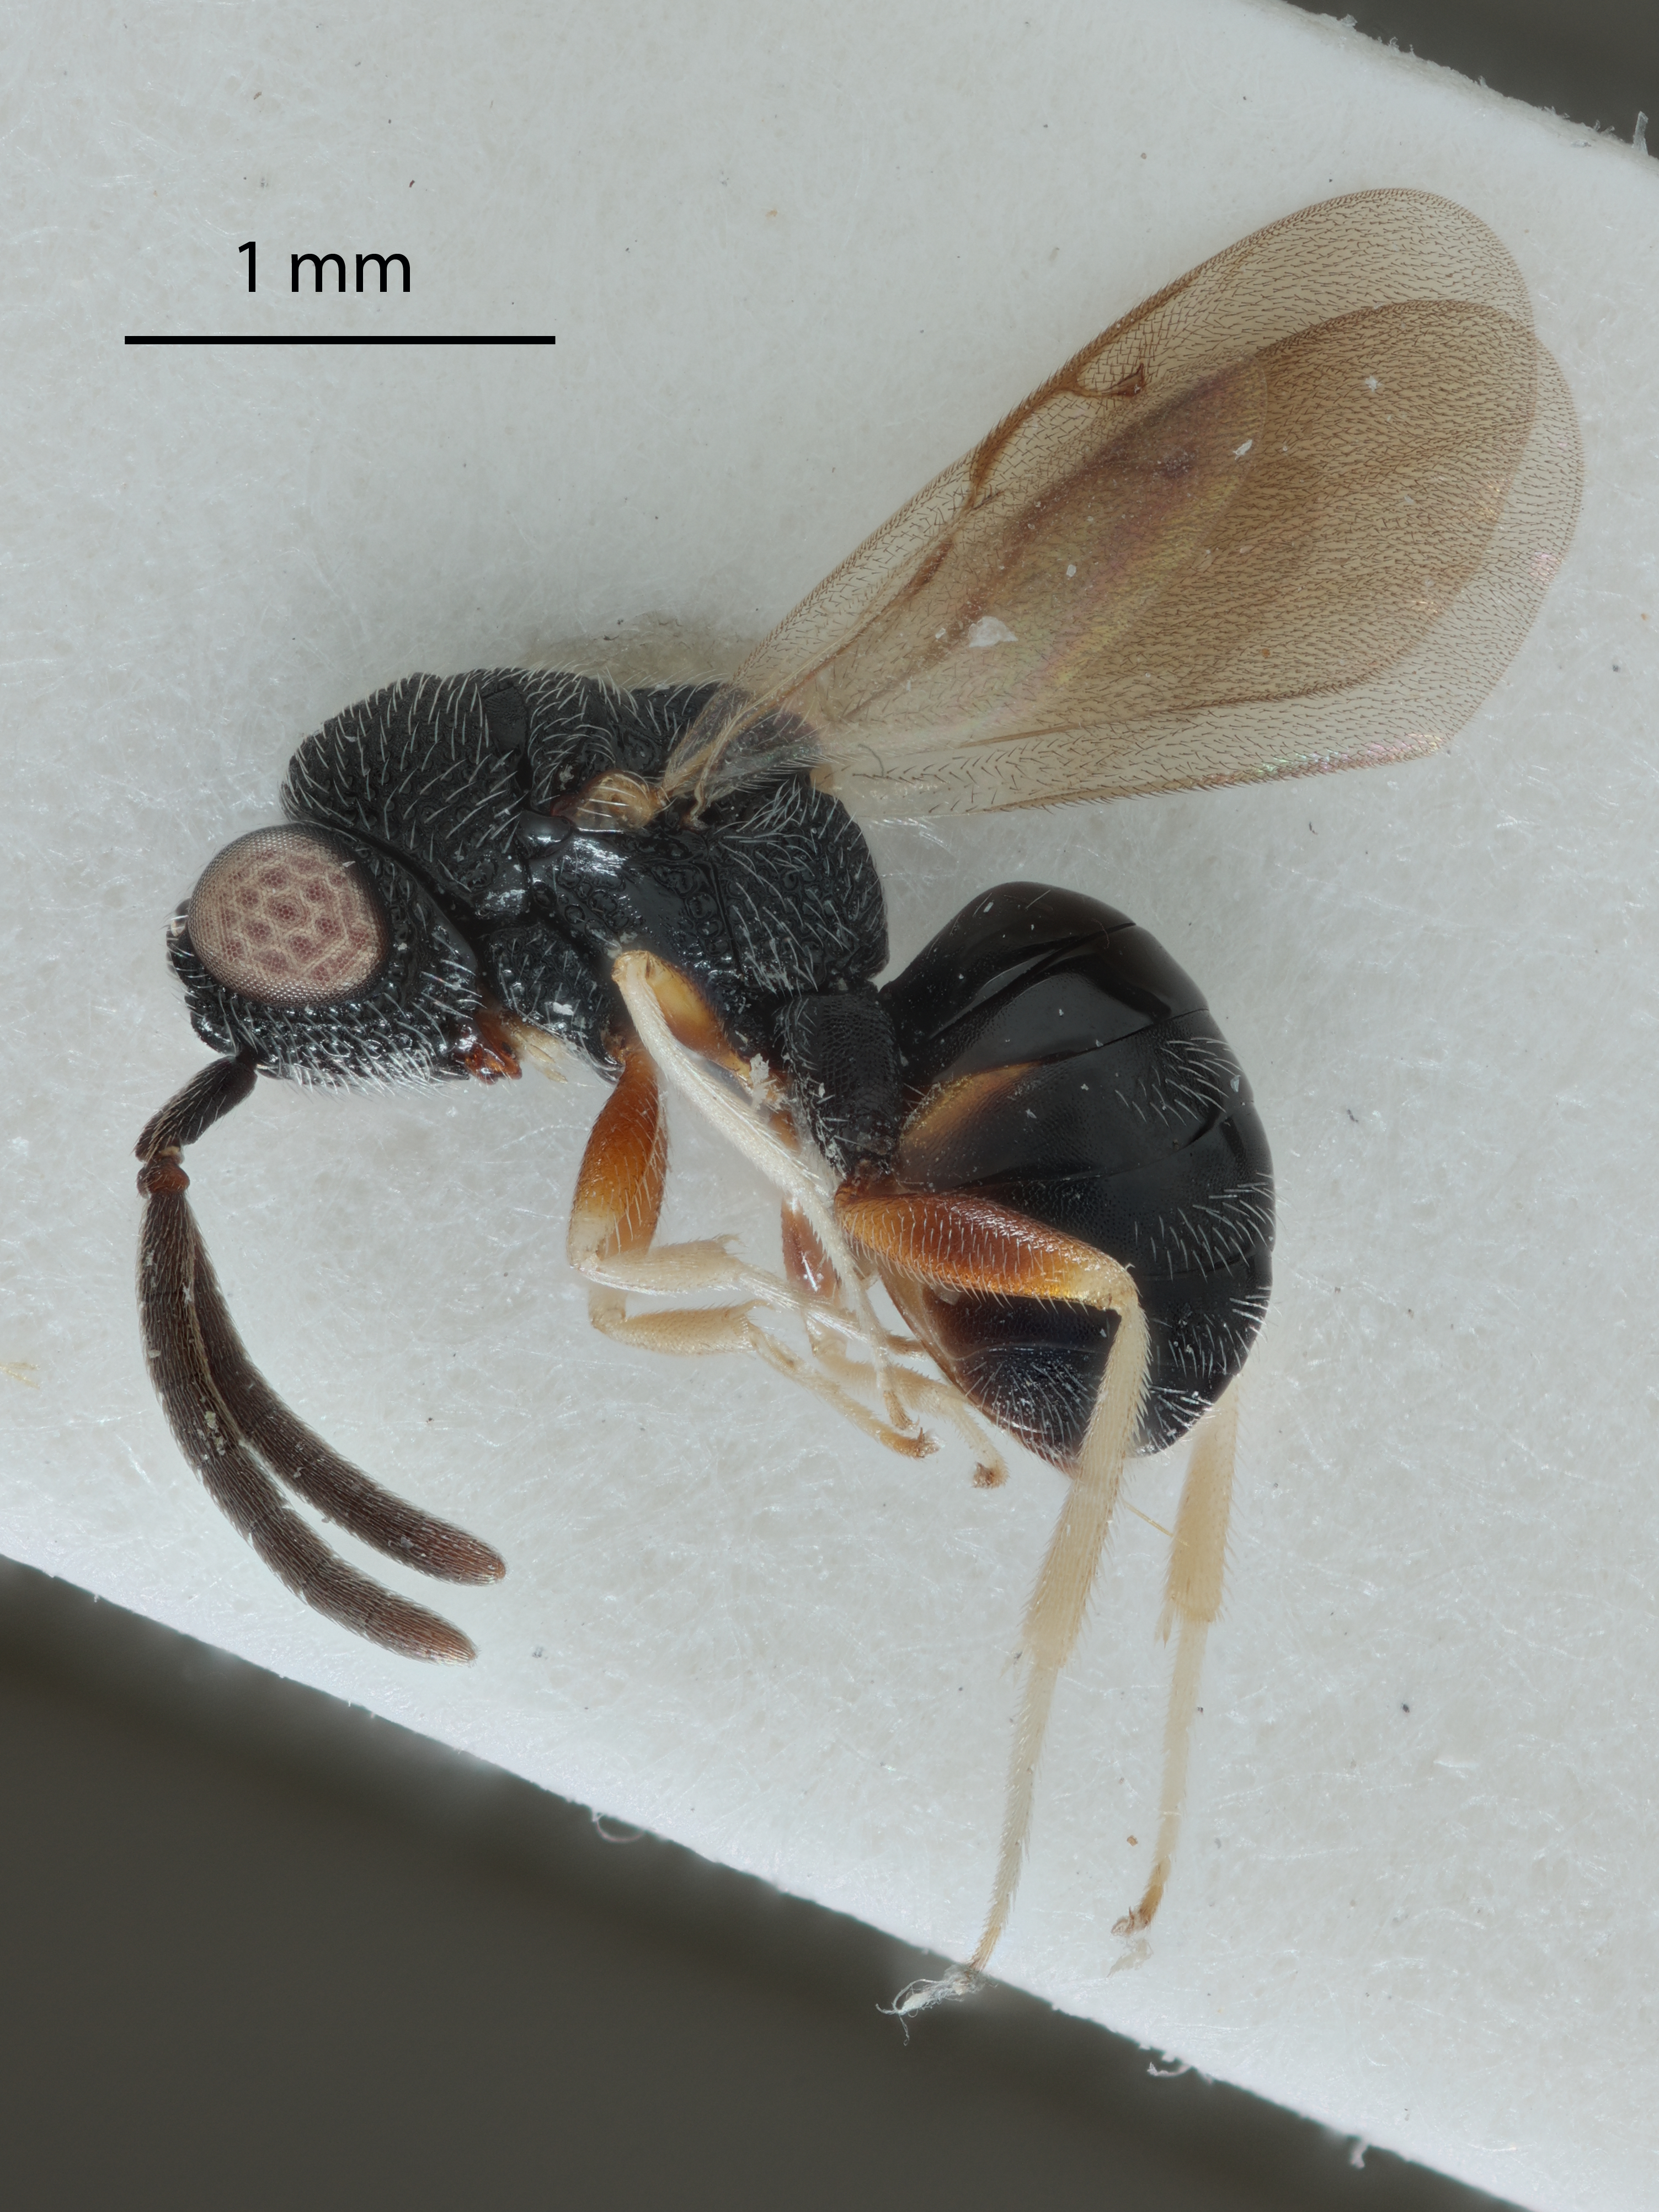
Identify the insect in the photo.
Khamul erwini
